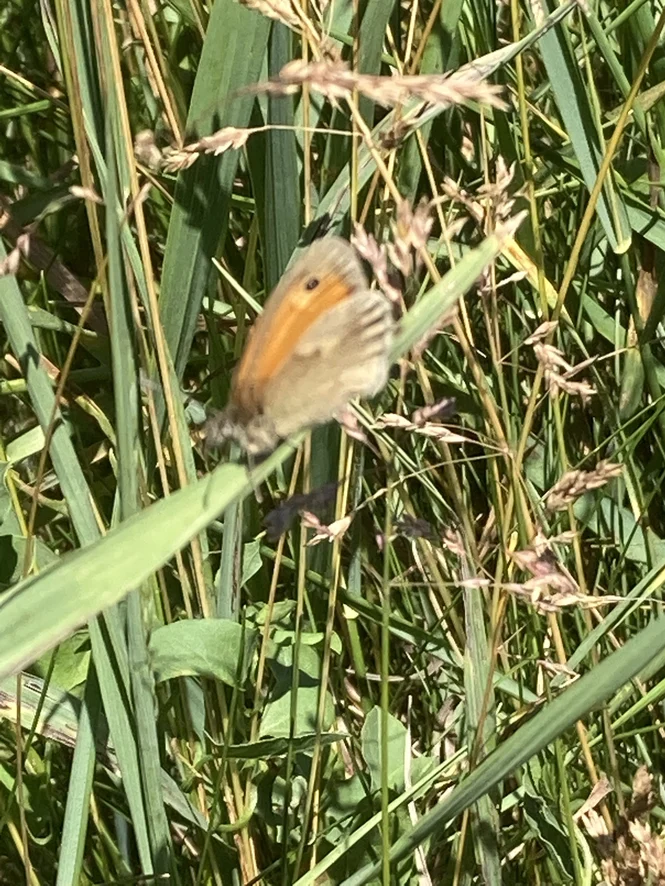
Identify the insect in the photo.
Coenonympha pamphilus
